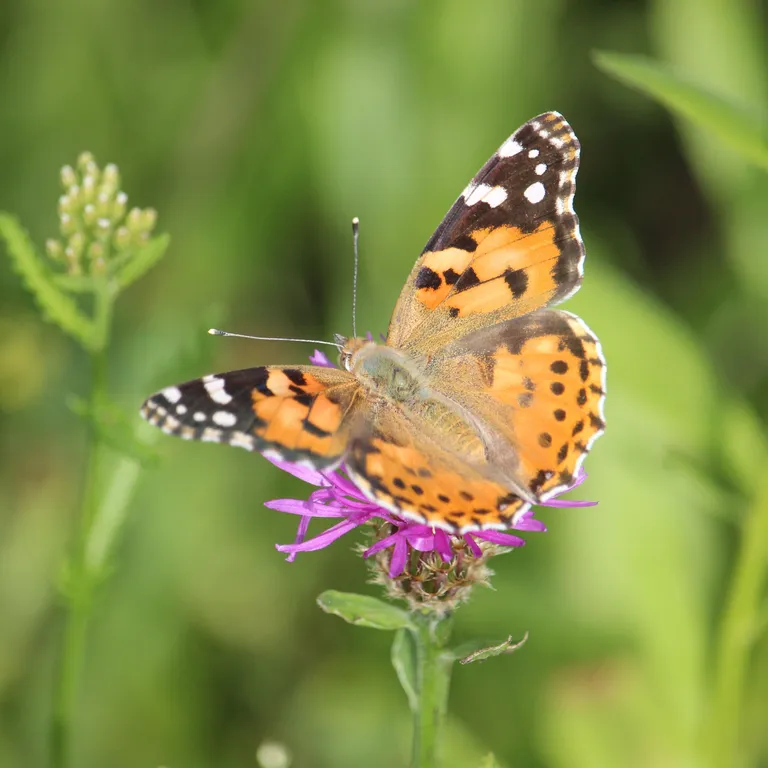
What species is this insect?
Vanessa cardui
